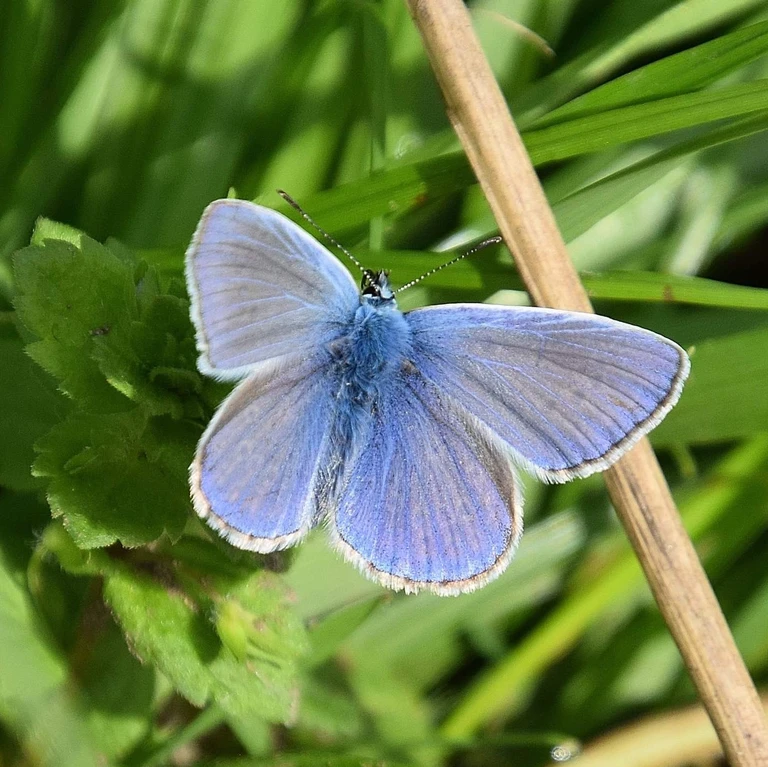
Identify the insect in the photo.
Polyommatus icarus
